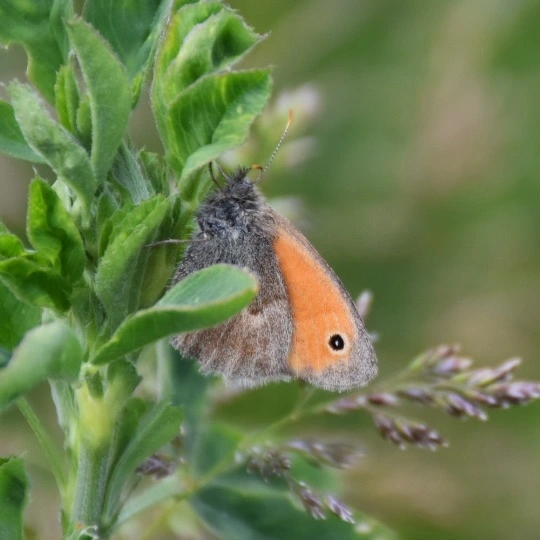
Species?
Coenonympha pamphilus
